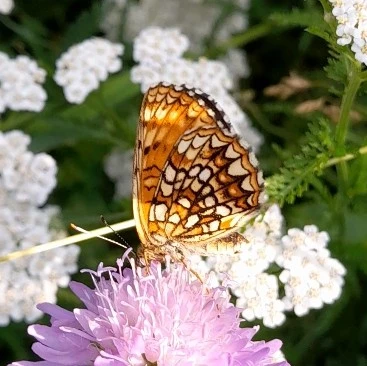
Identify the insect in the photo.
Melitaea diamina
